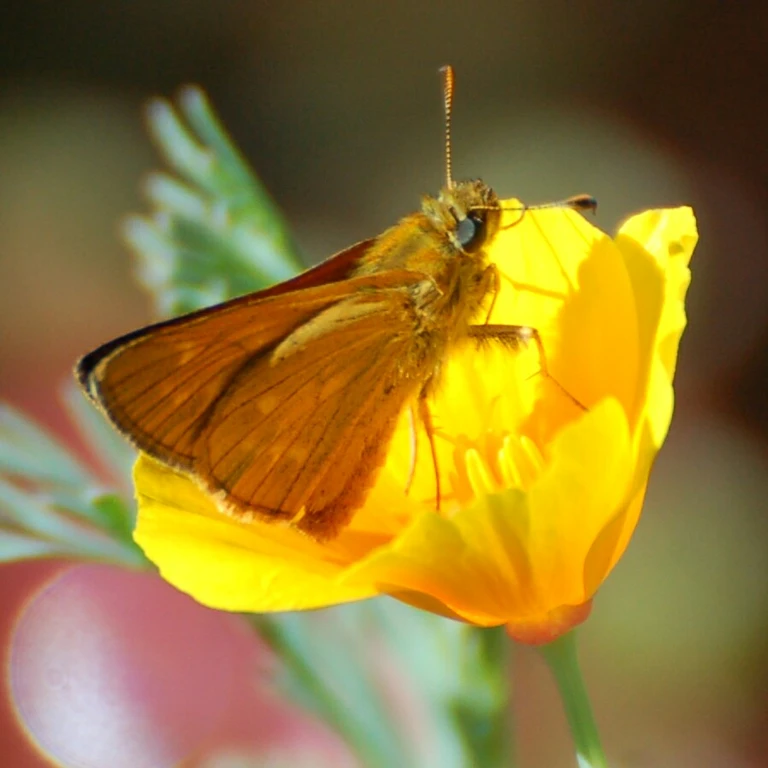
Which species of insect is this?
Ochlodes sylvanus (also Ochlodes venata)
